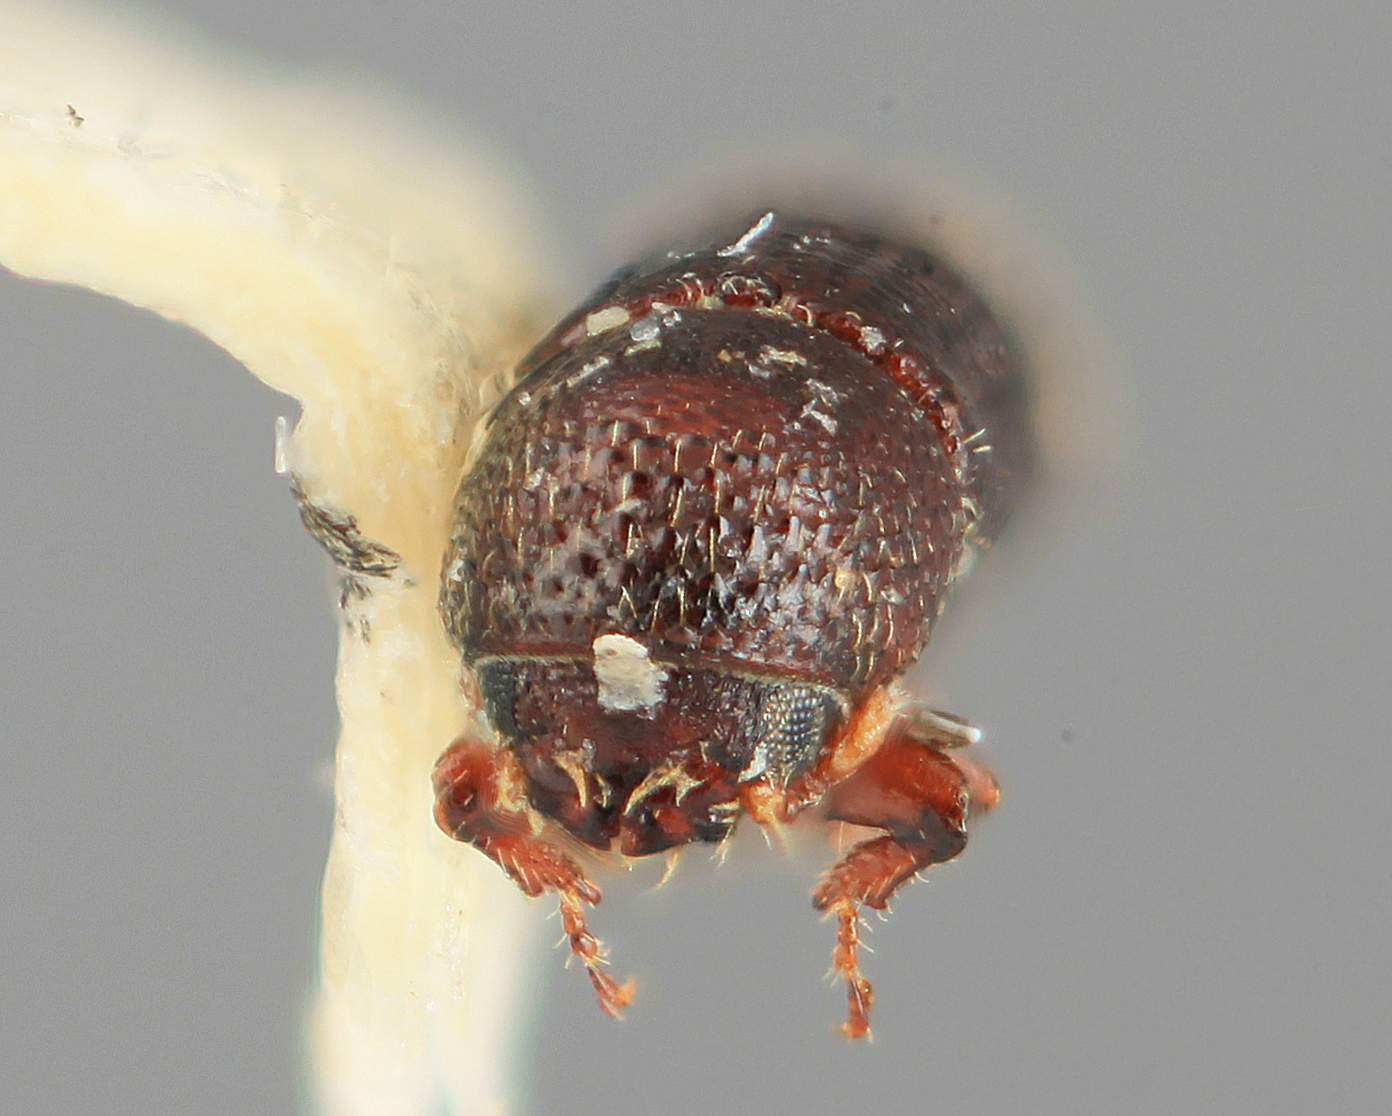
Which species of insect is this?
Hylocurus atkinsoni
